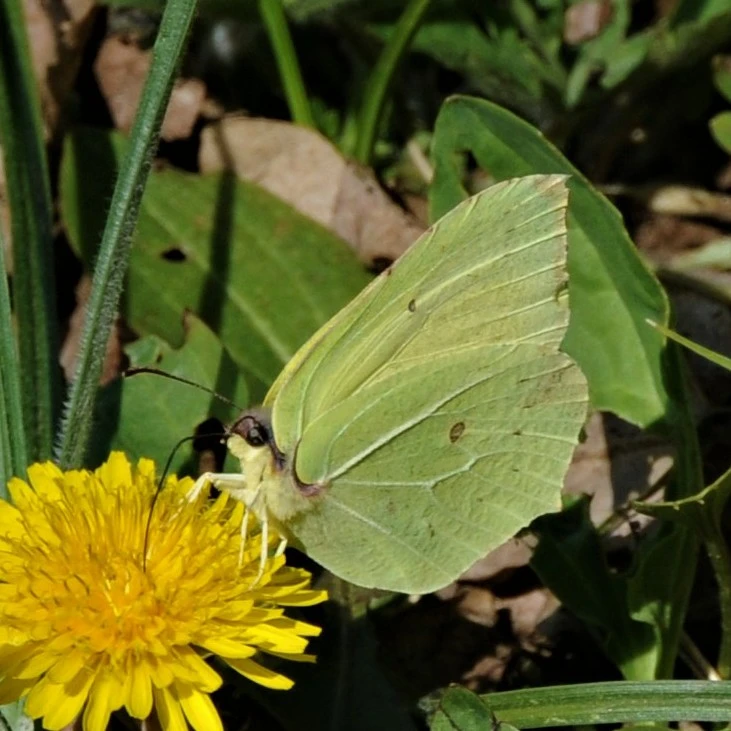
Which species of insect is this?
Gonepteryx rhamni
